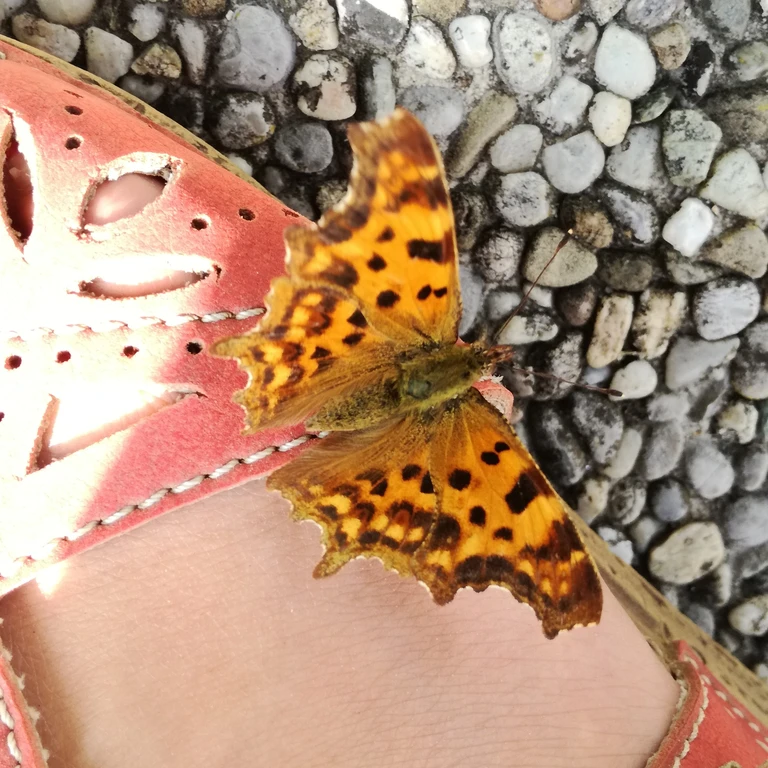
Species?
Polygonia c-album
